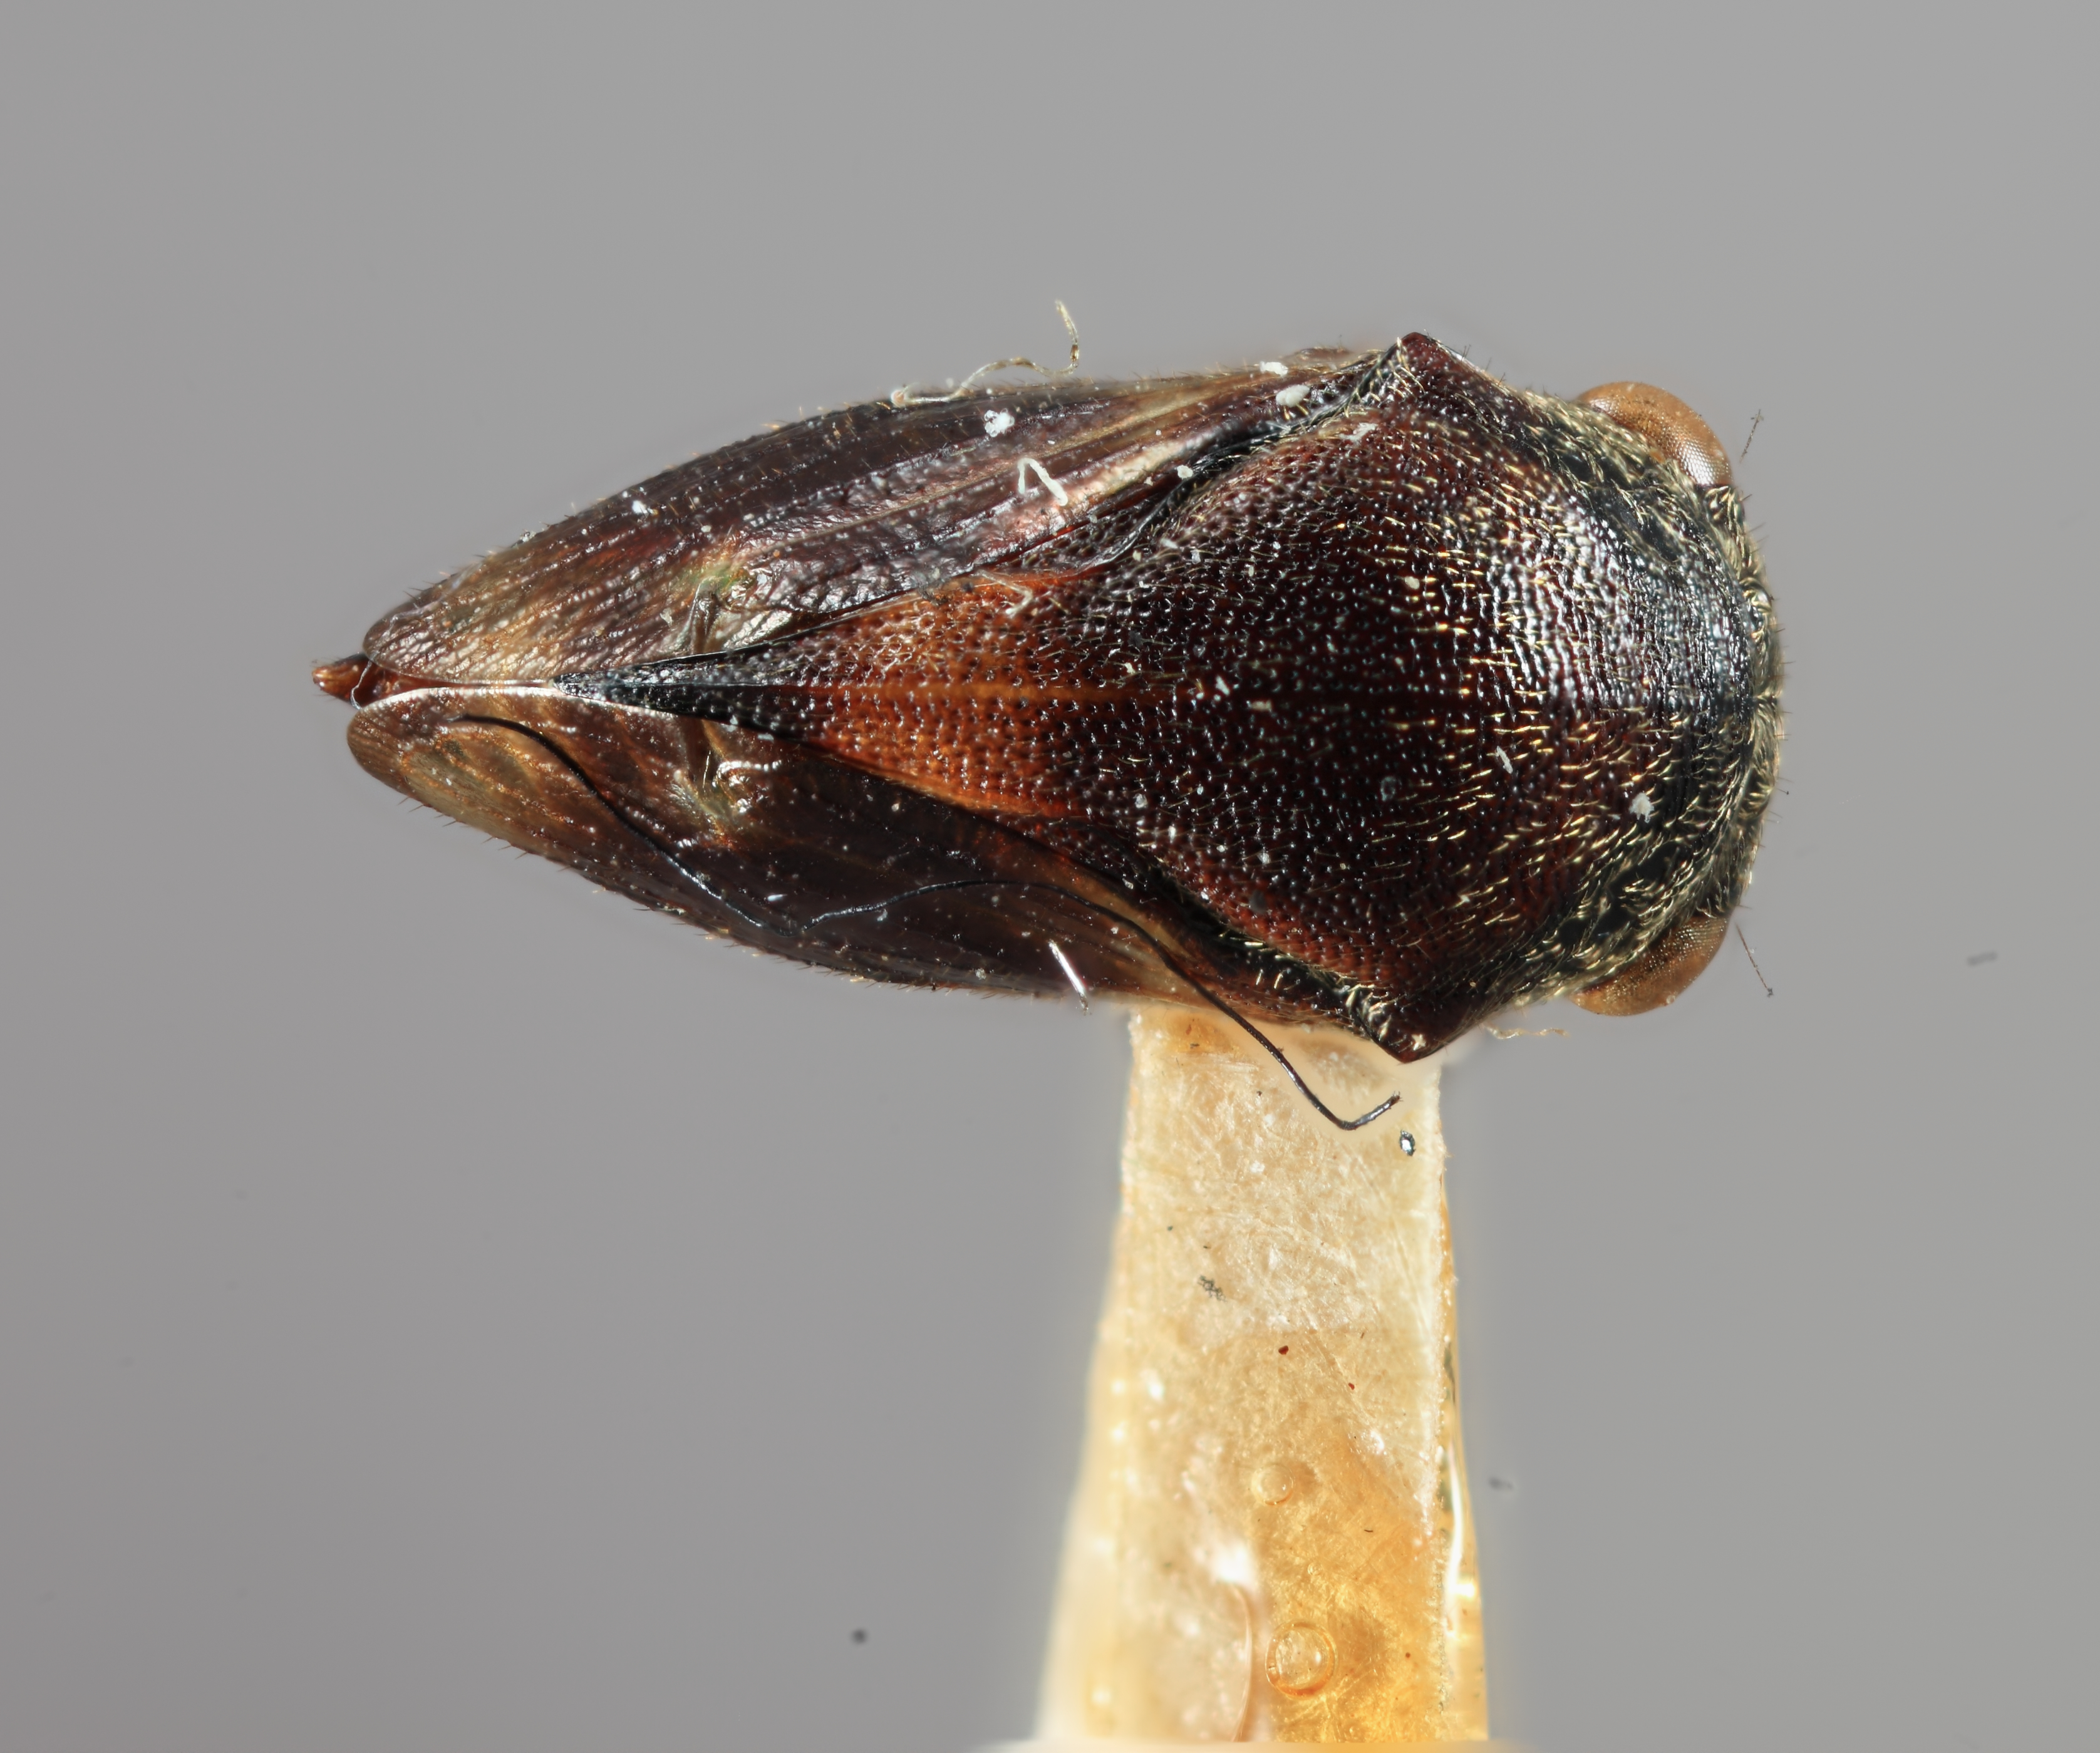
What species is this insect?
Gargara pinguis
